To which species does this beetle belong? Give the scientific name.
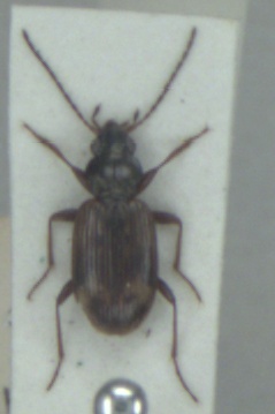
Bembidion dentellum
